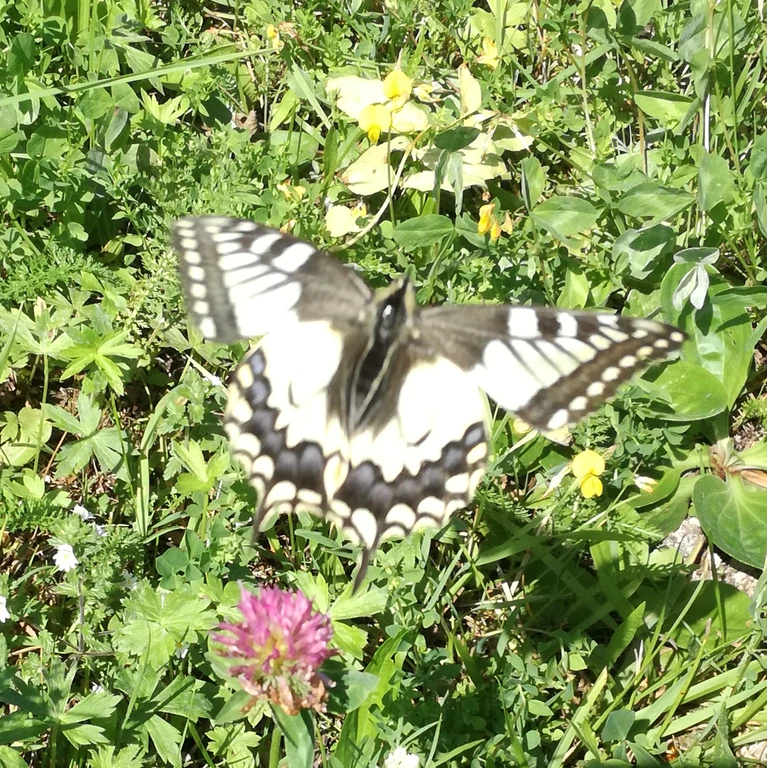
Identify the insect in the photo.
Papilio machaon
